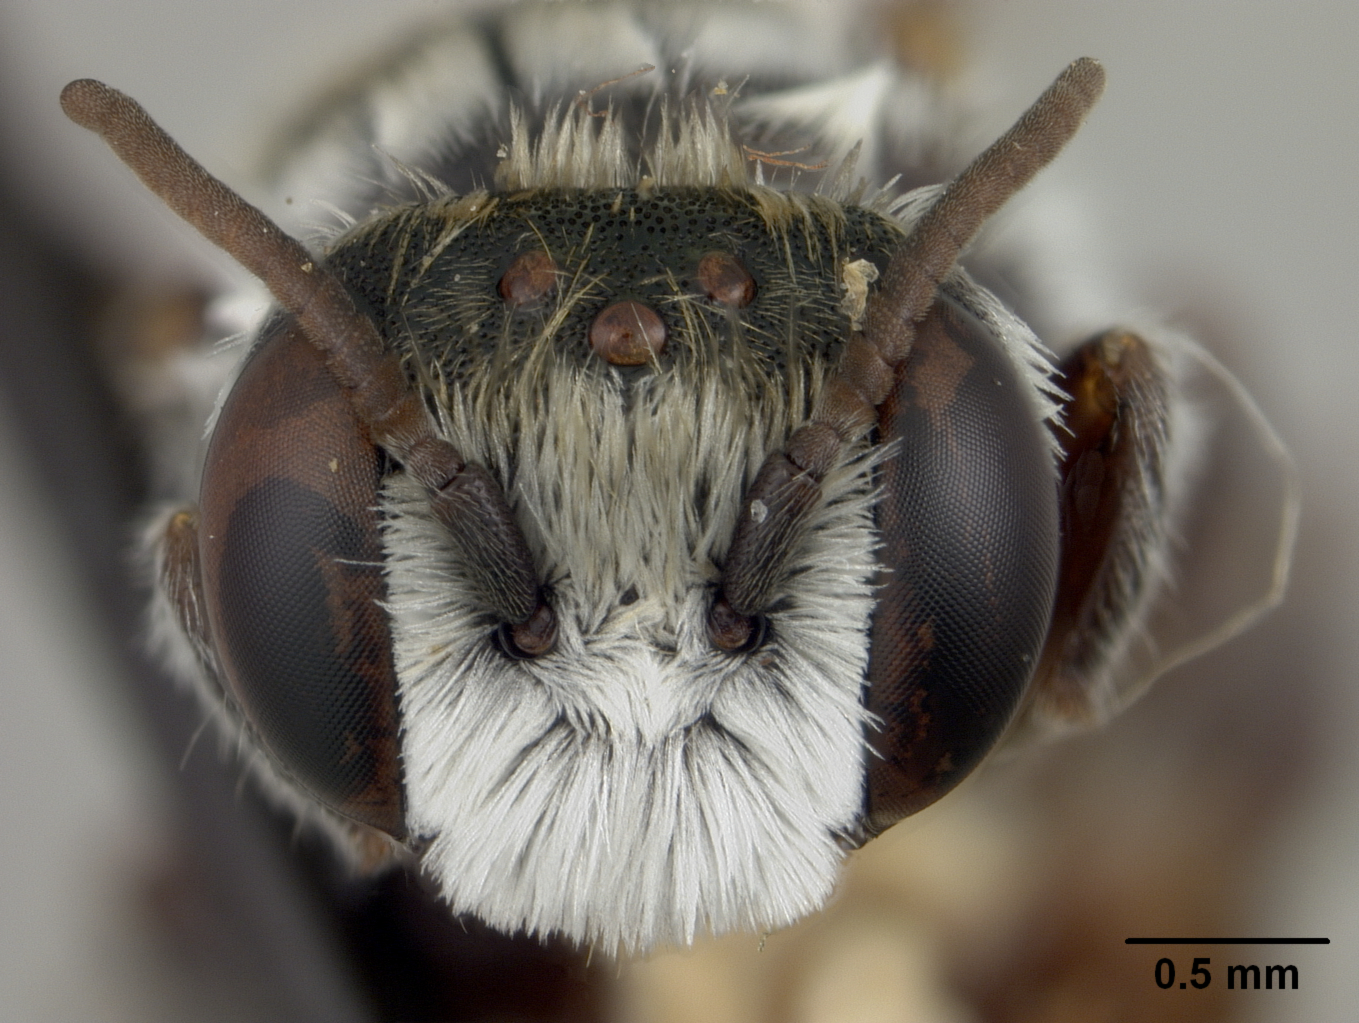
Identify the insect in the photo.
Proteriades shoshone
